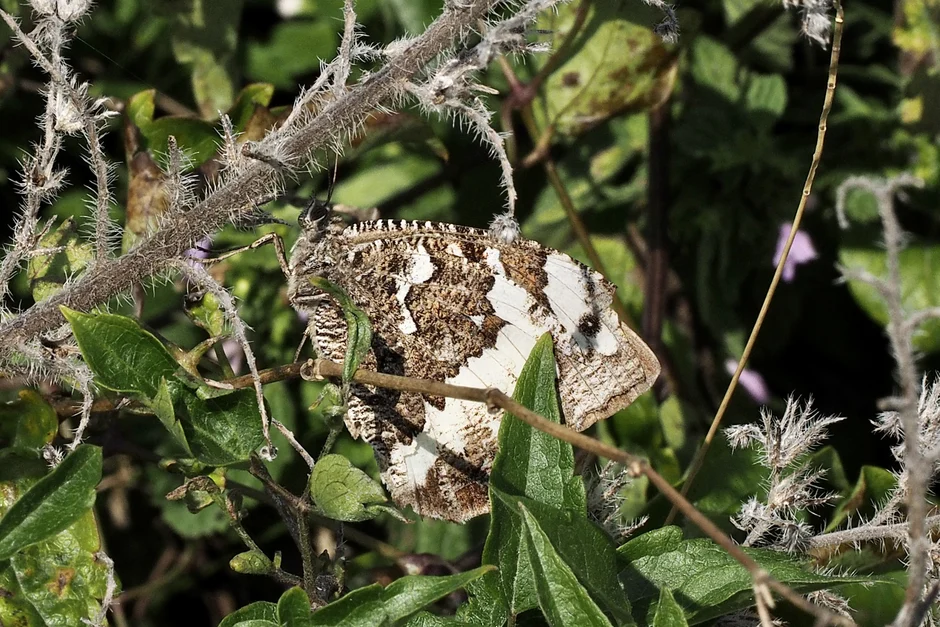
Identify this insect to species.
Brintesia circe
